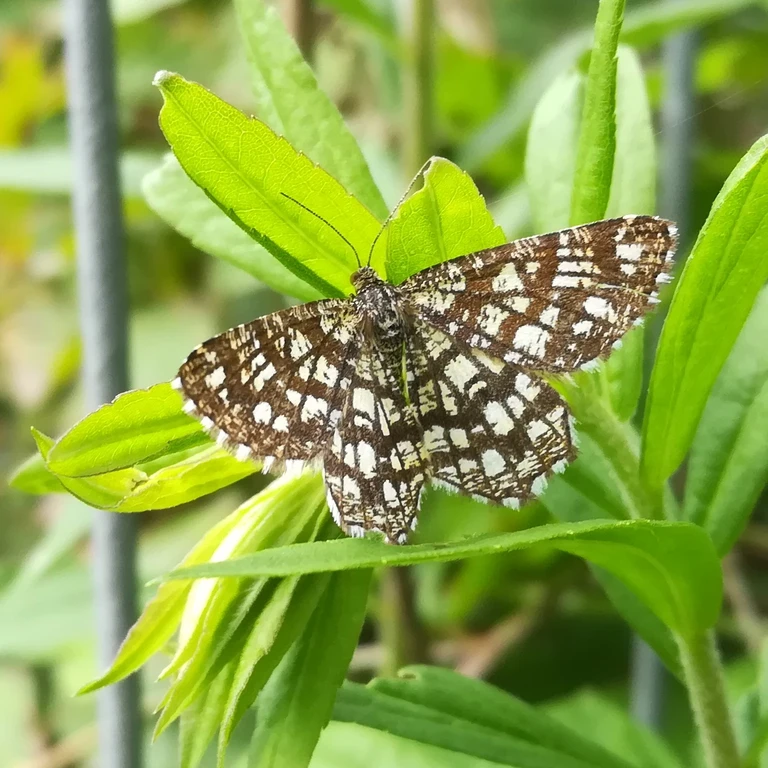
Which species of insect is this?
Chiasmia clathrata
